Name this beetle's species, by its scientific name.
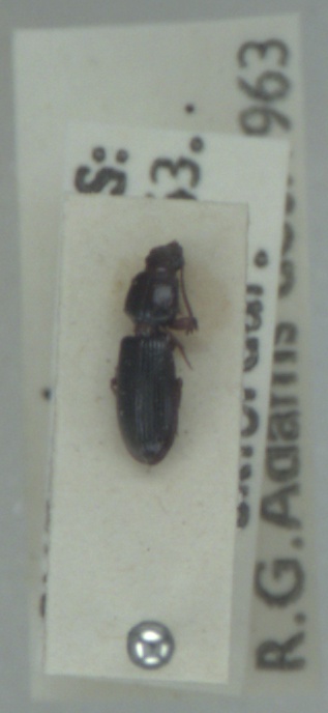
Clivina fossor
